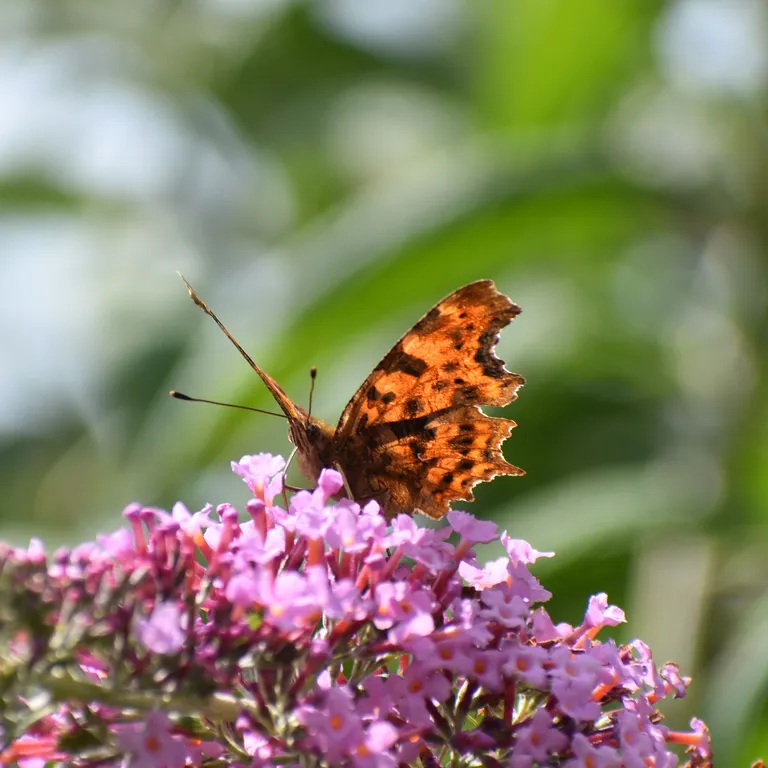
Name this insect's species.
Polygonia c-album
